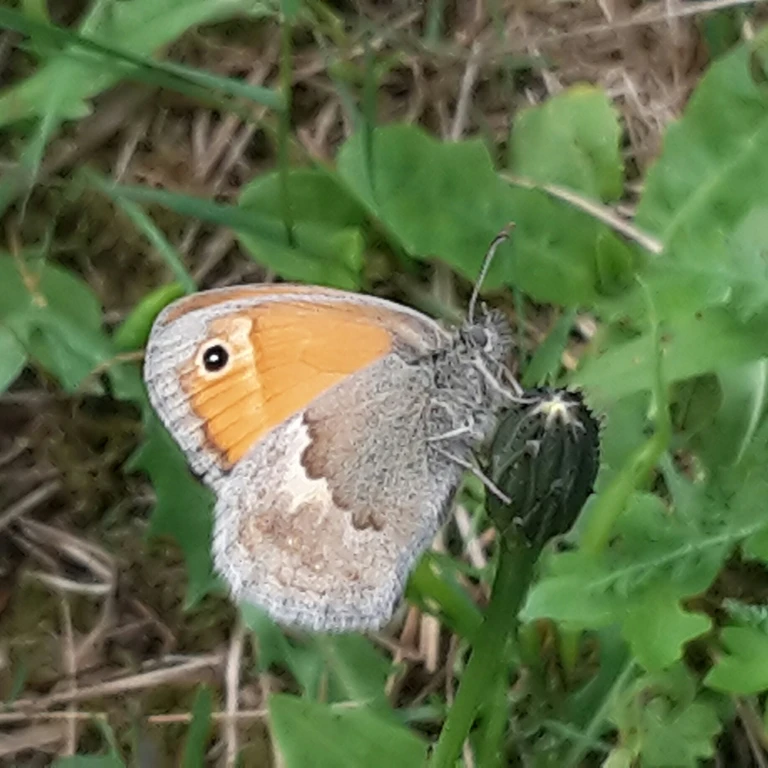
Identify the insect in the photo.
Coenonympha pamphilus
